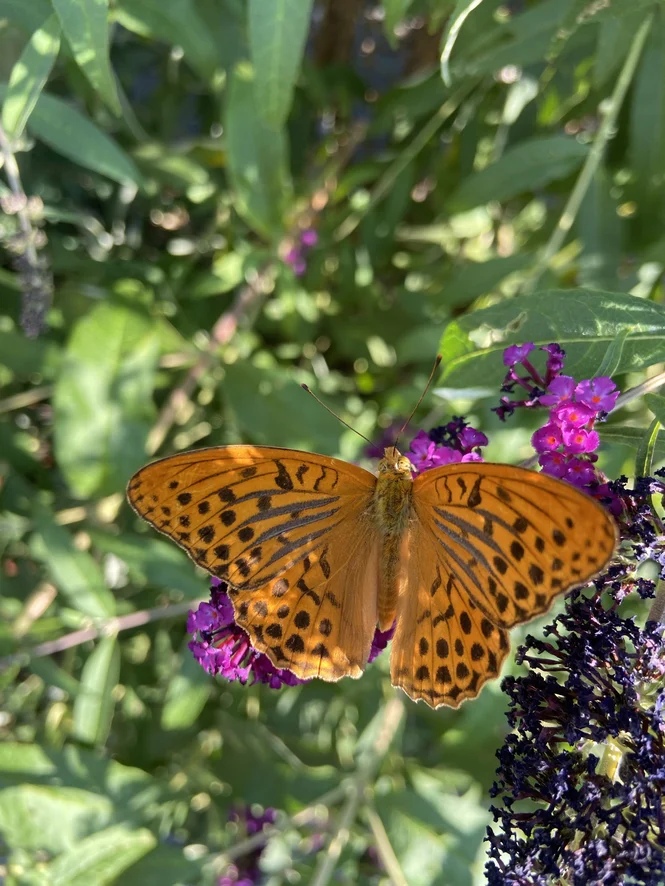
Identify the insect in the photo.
Argynnis paphia
